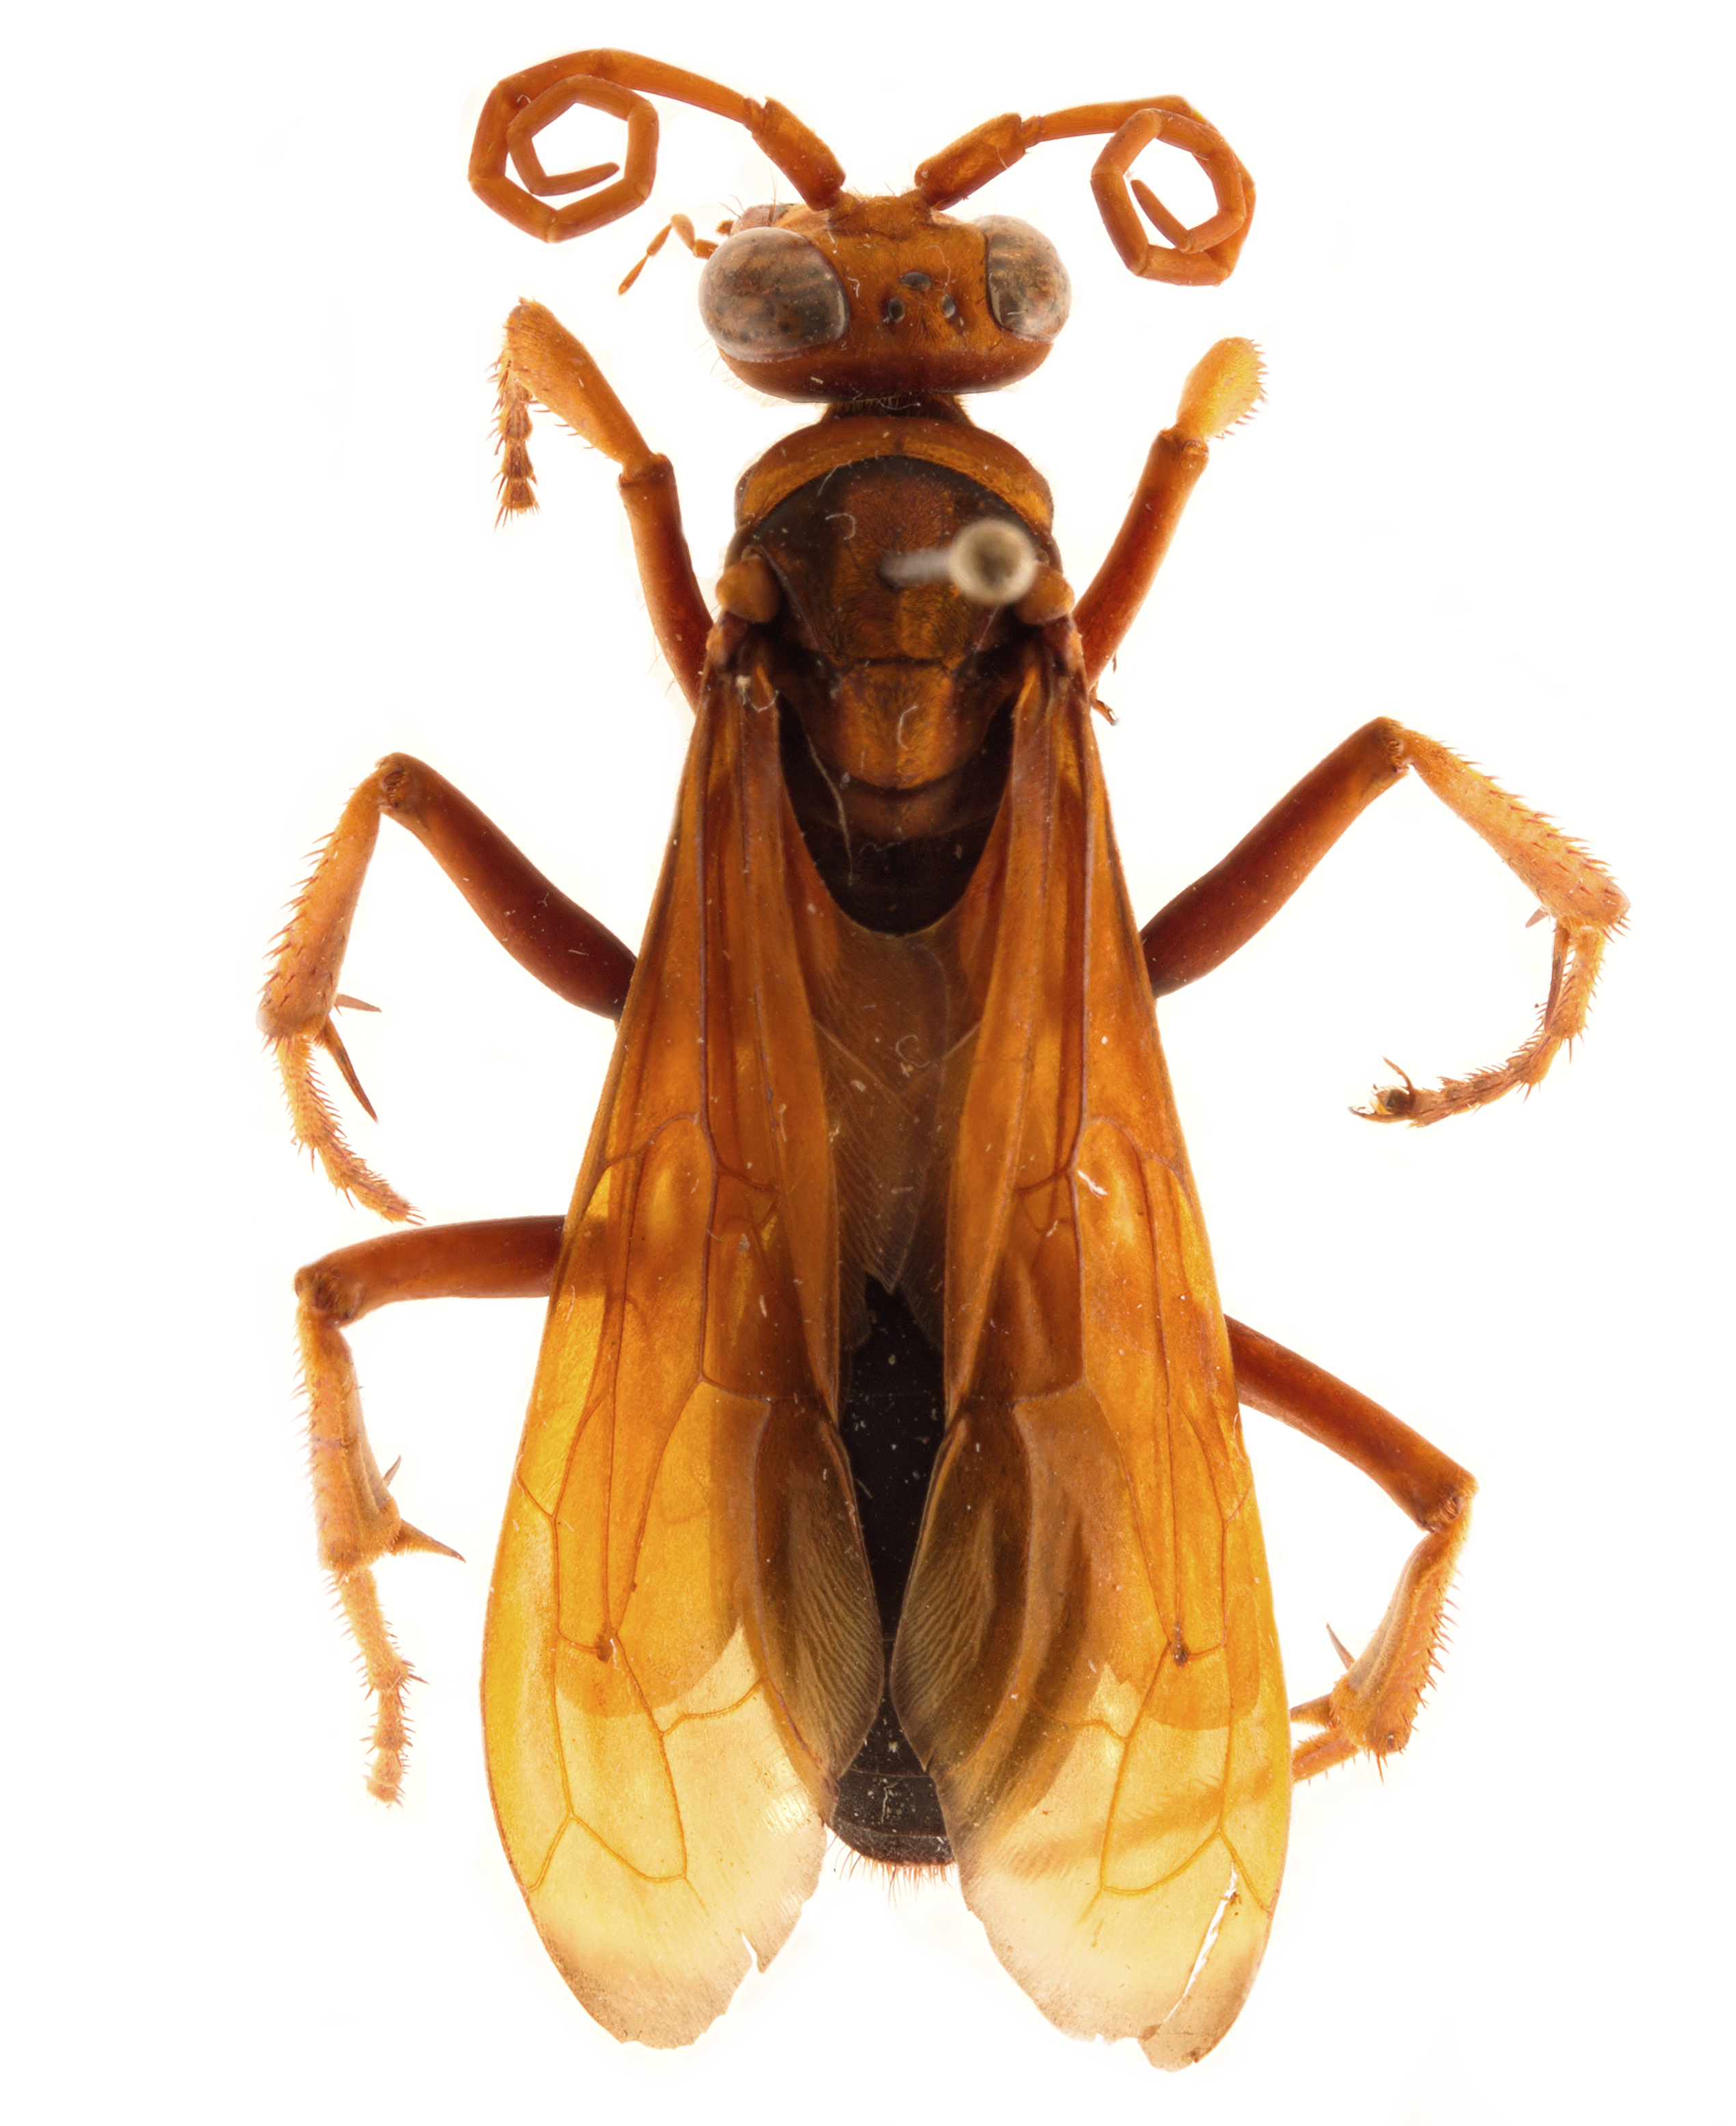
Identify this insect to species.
Hemipepsis ceylonicus
